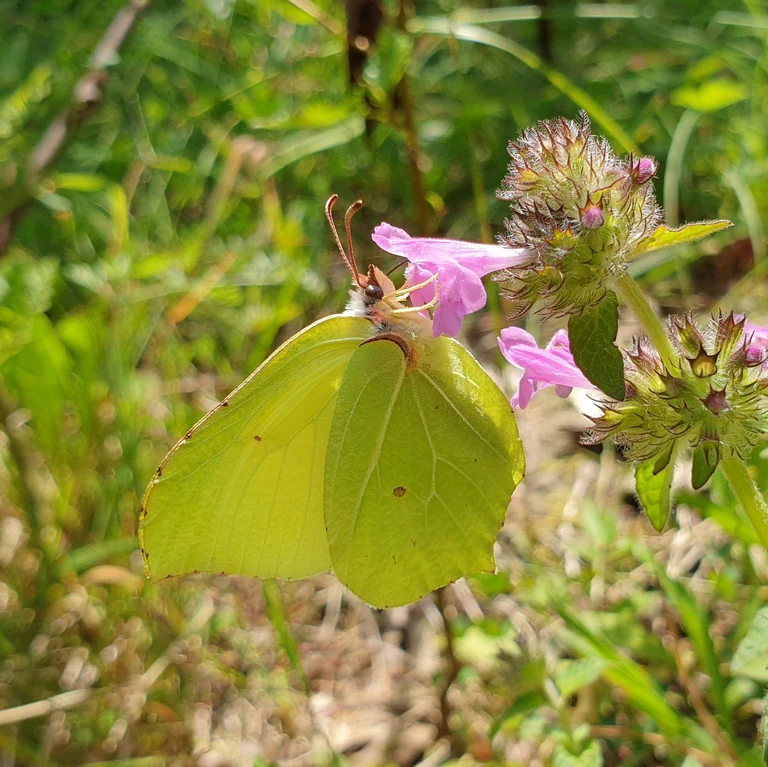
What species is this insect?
Gonepteryx rhamni
